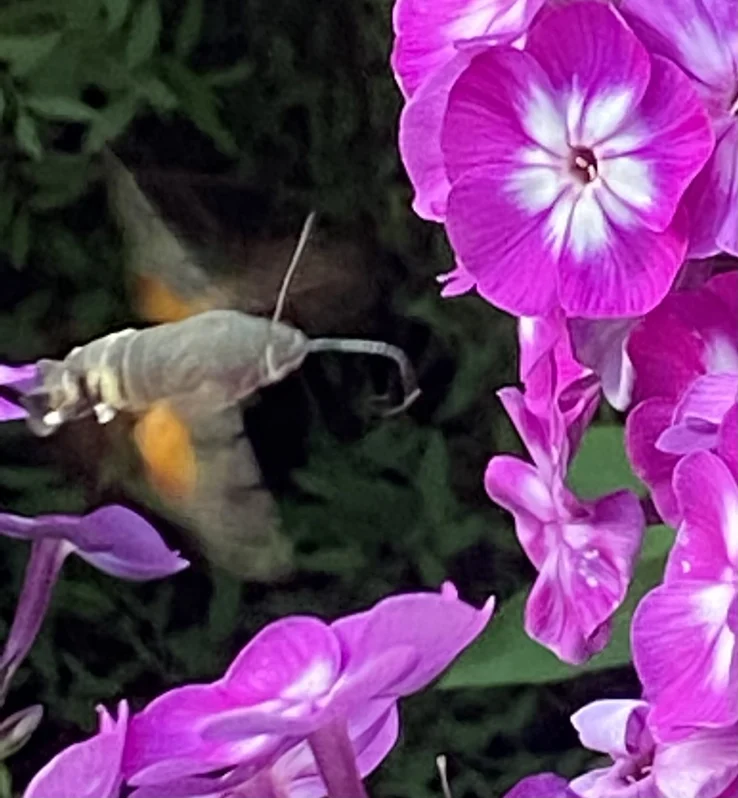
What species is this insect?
Macroglossum stellatarum
